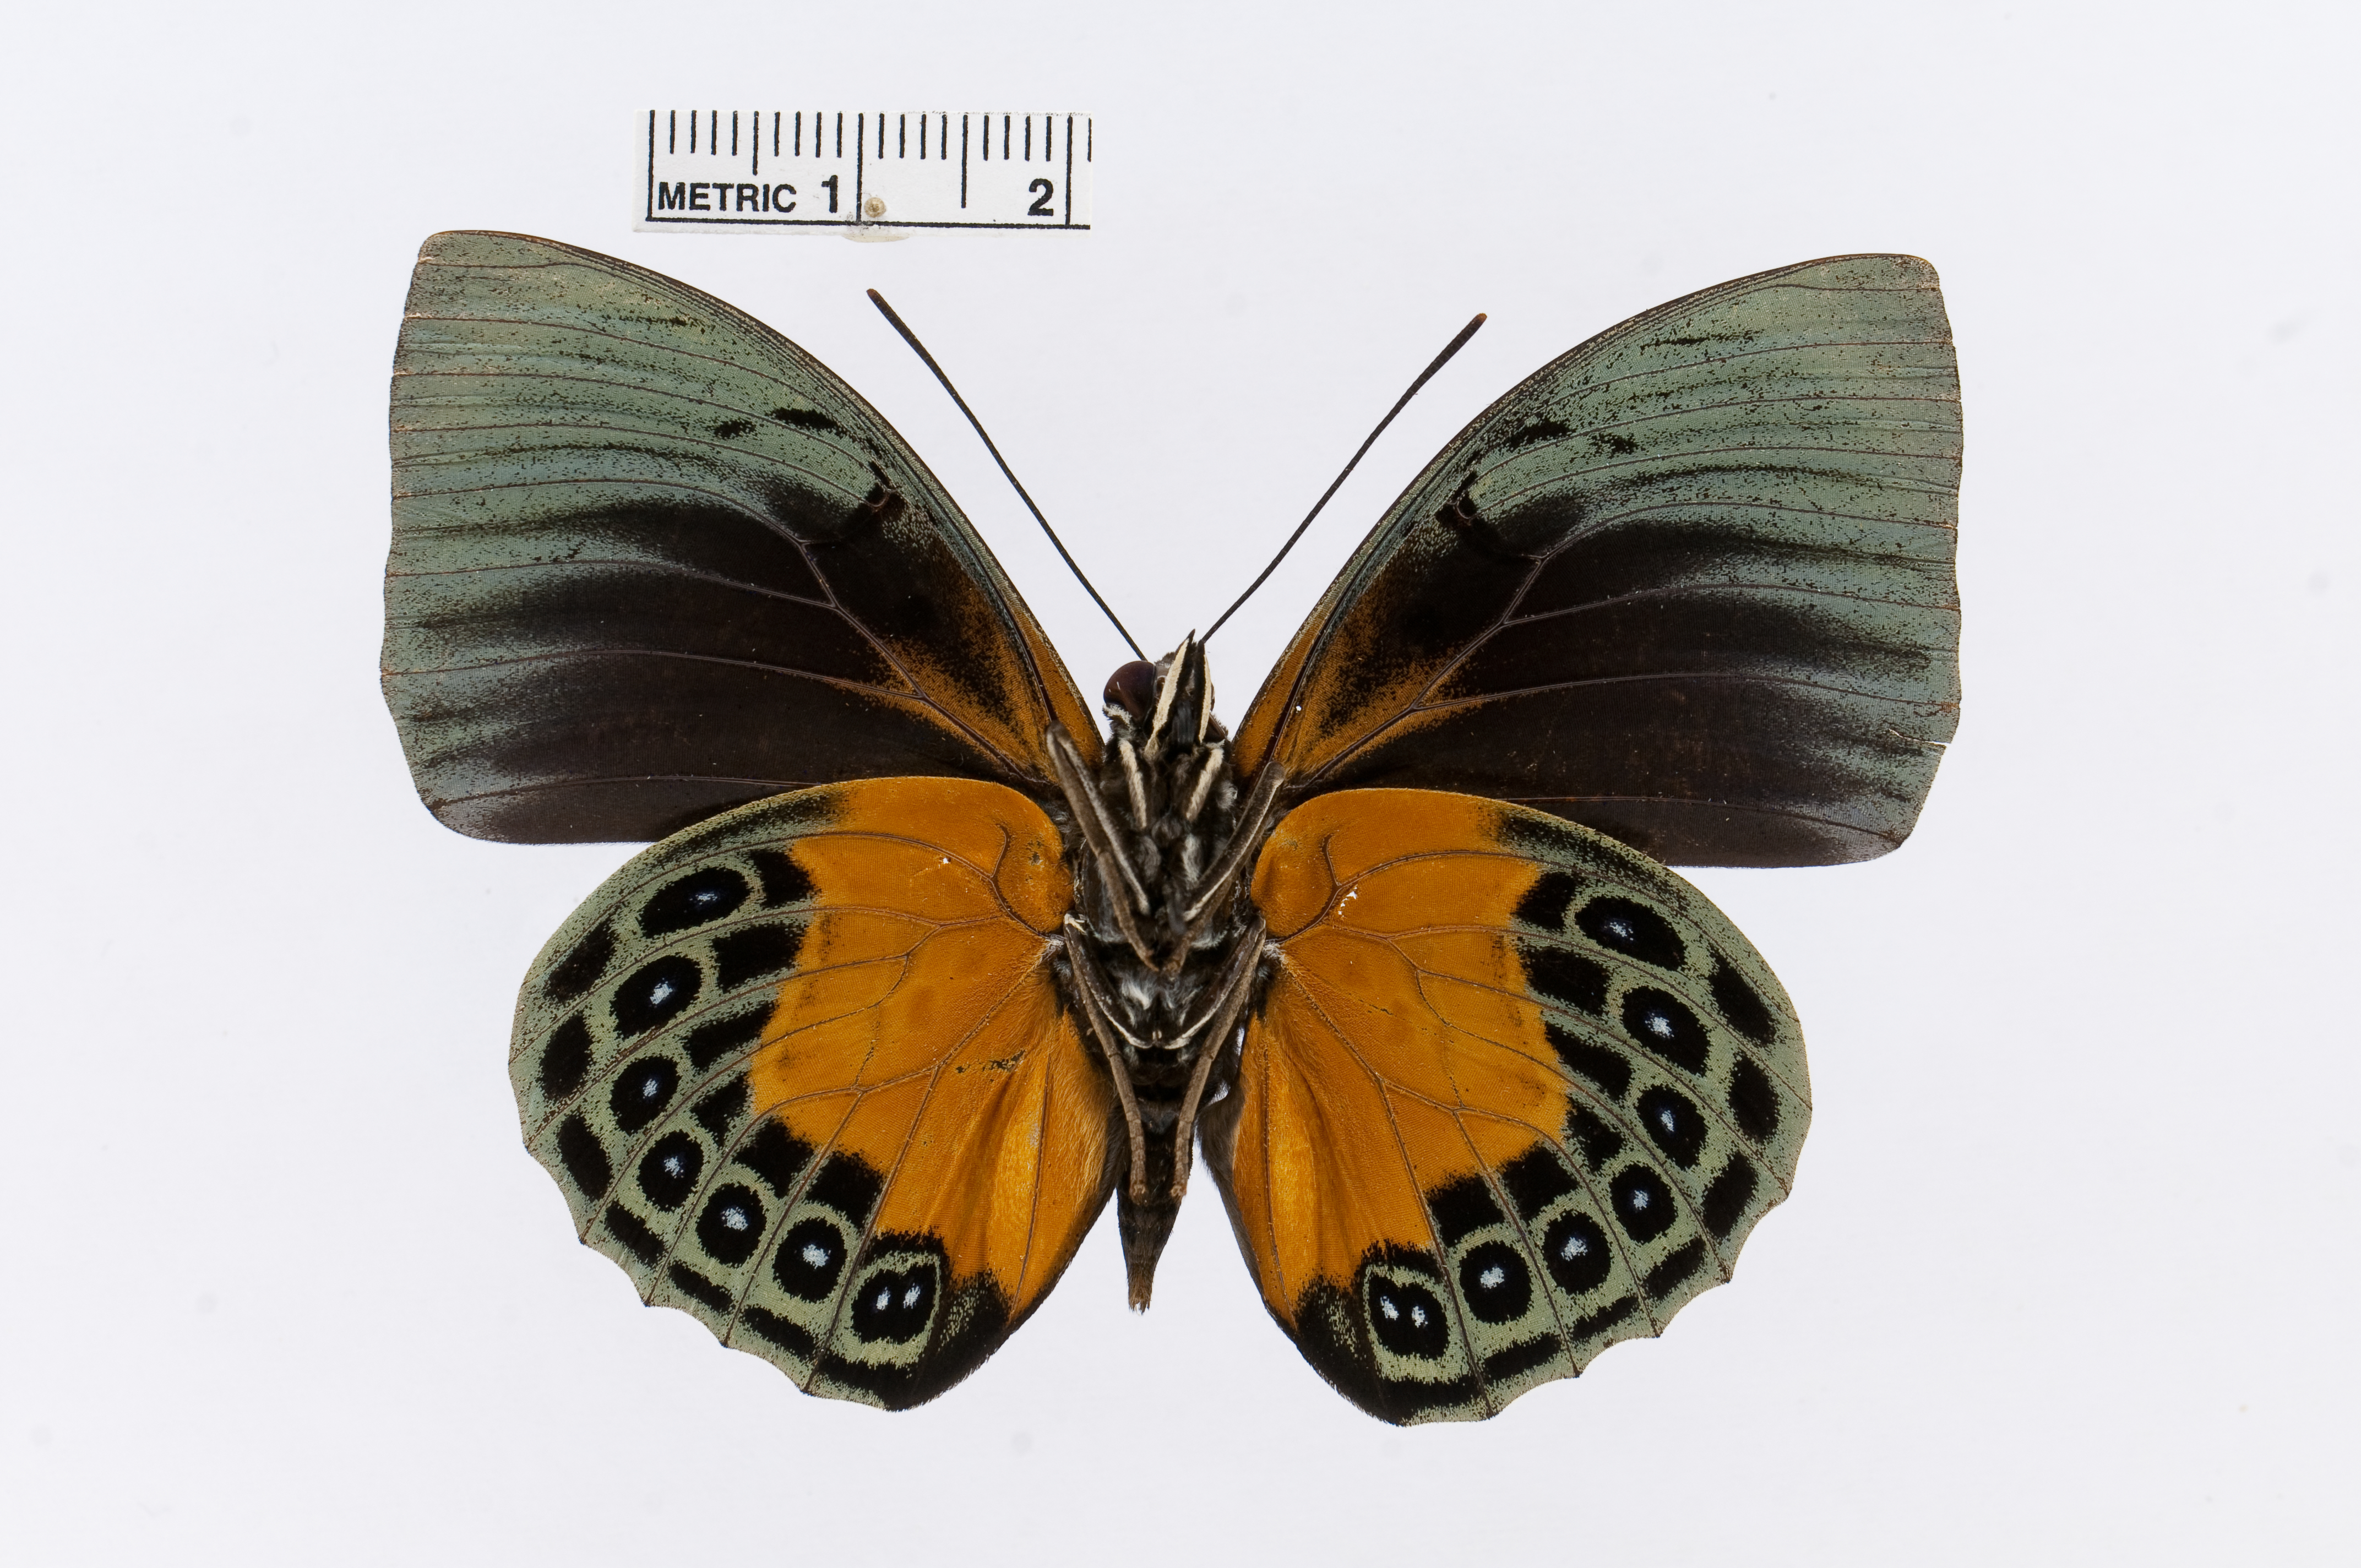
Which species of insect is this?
Agrias beata
